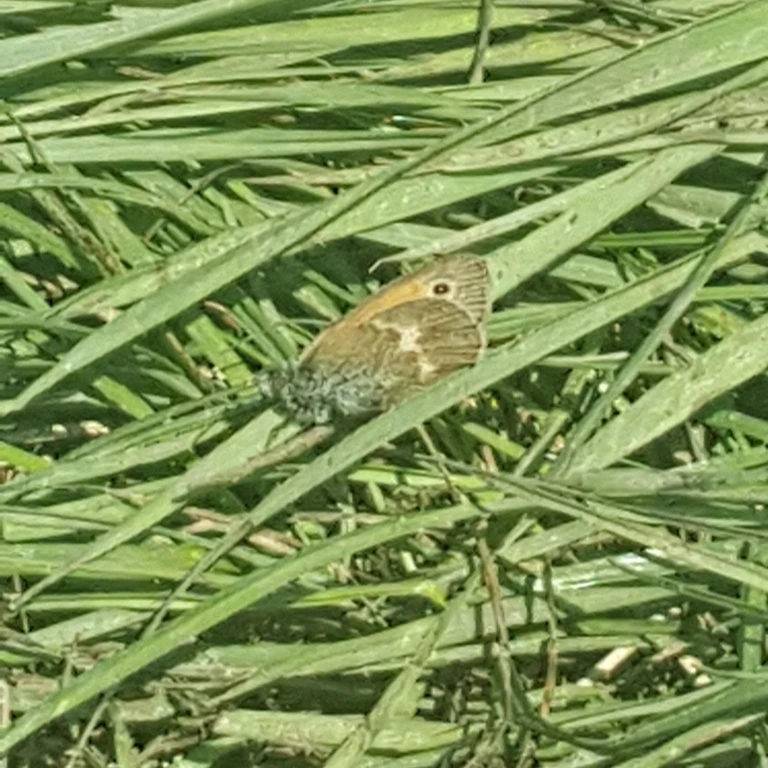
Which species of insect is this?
Coenonympha pamphilus
